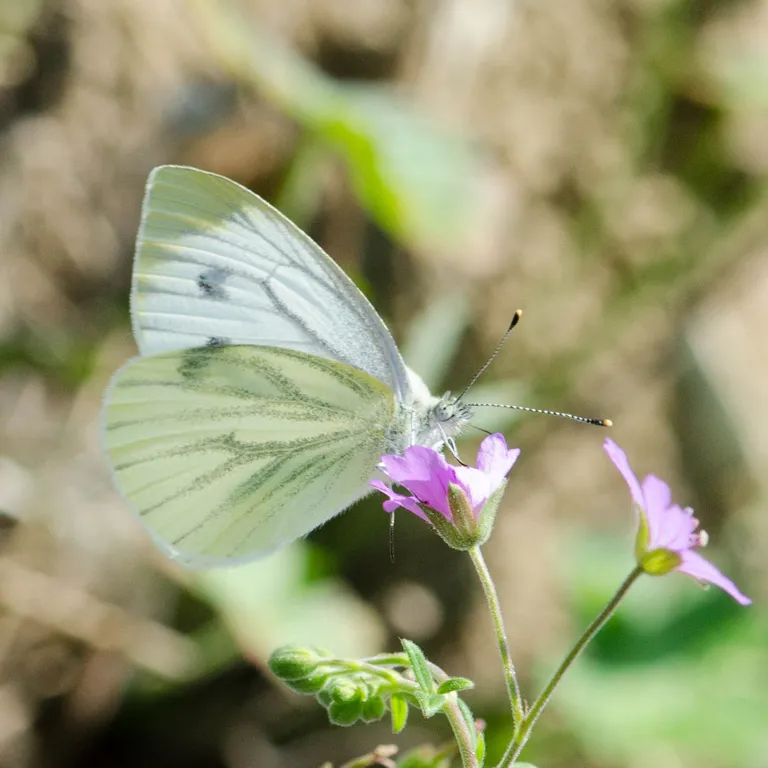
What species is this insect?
Pieris napi
